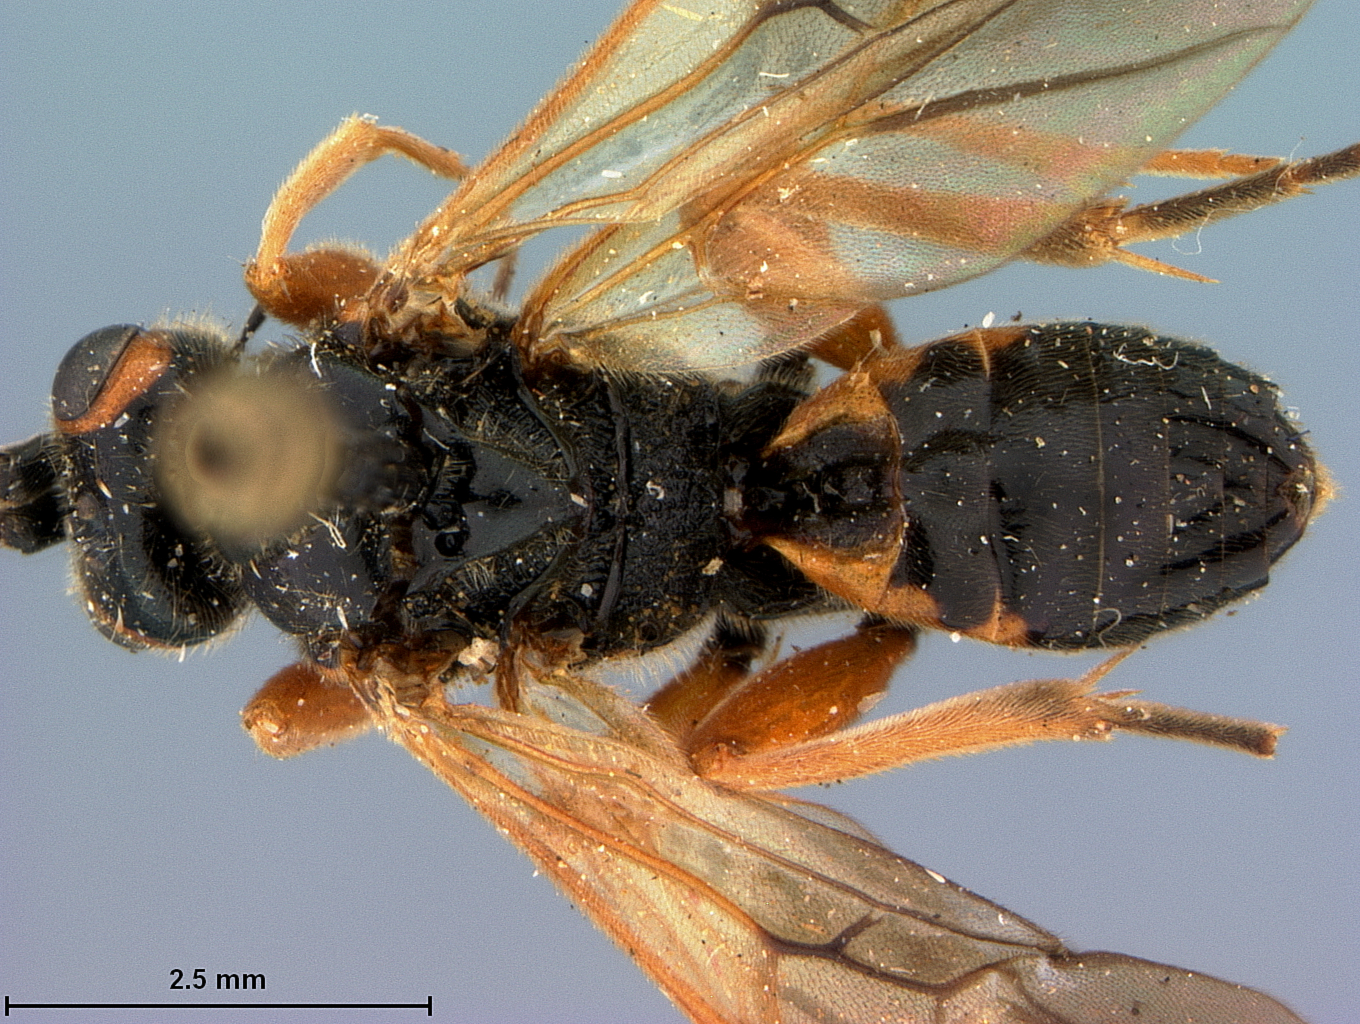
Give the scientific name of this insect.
Cardiochiles dignus
